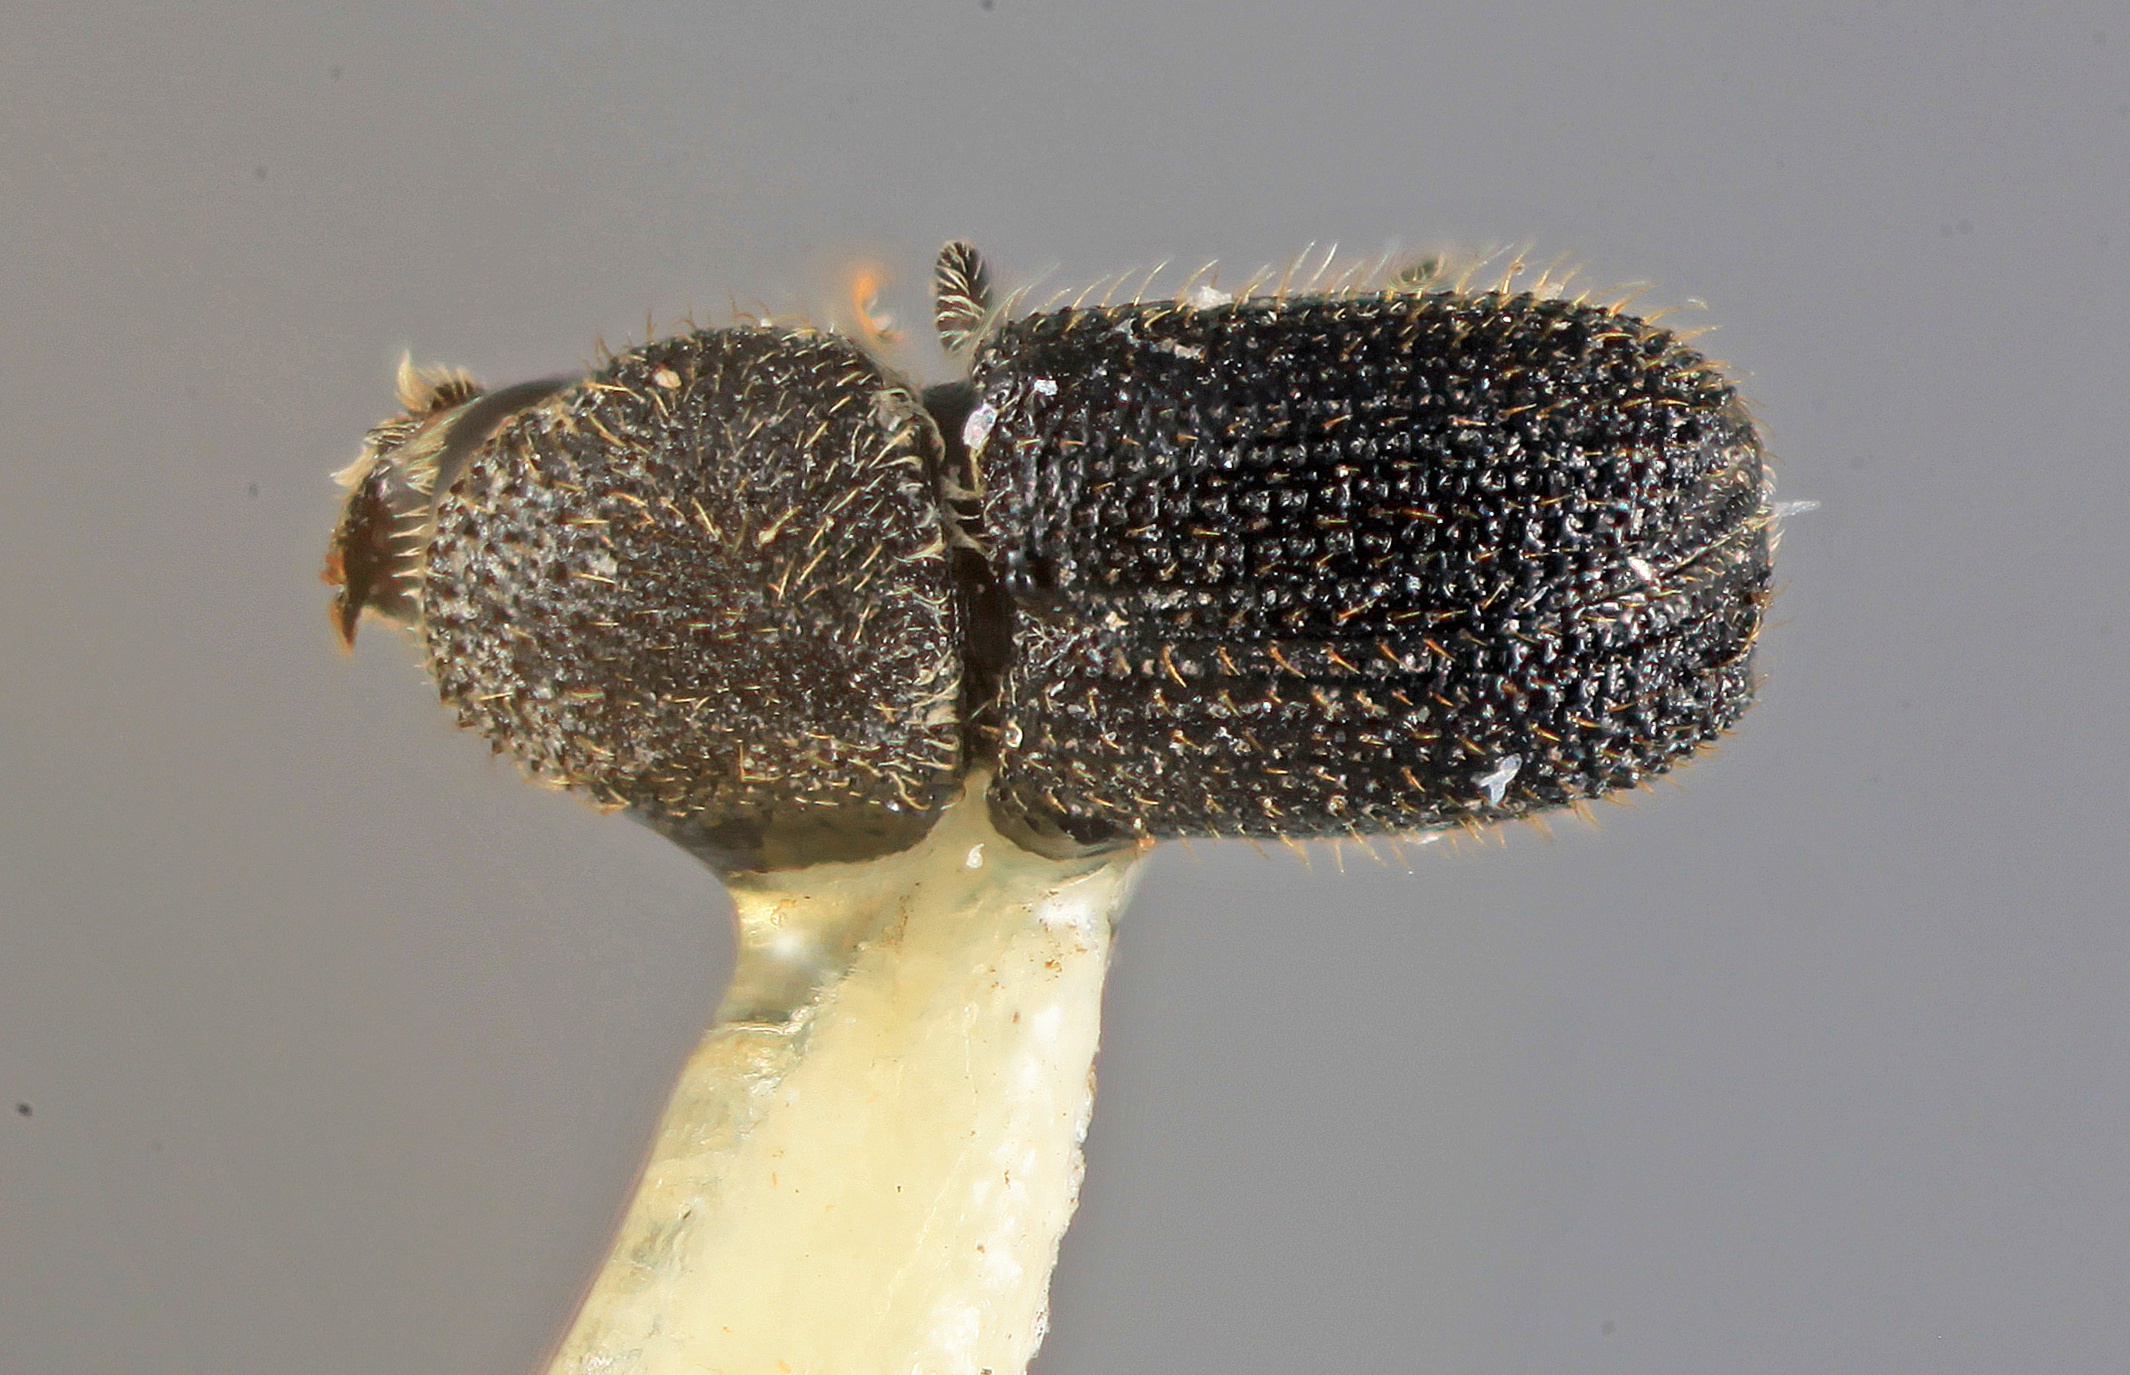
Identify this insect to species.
Cactopinus carinatus
